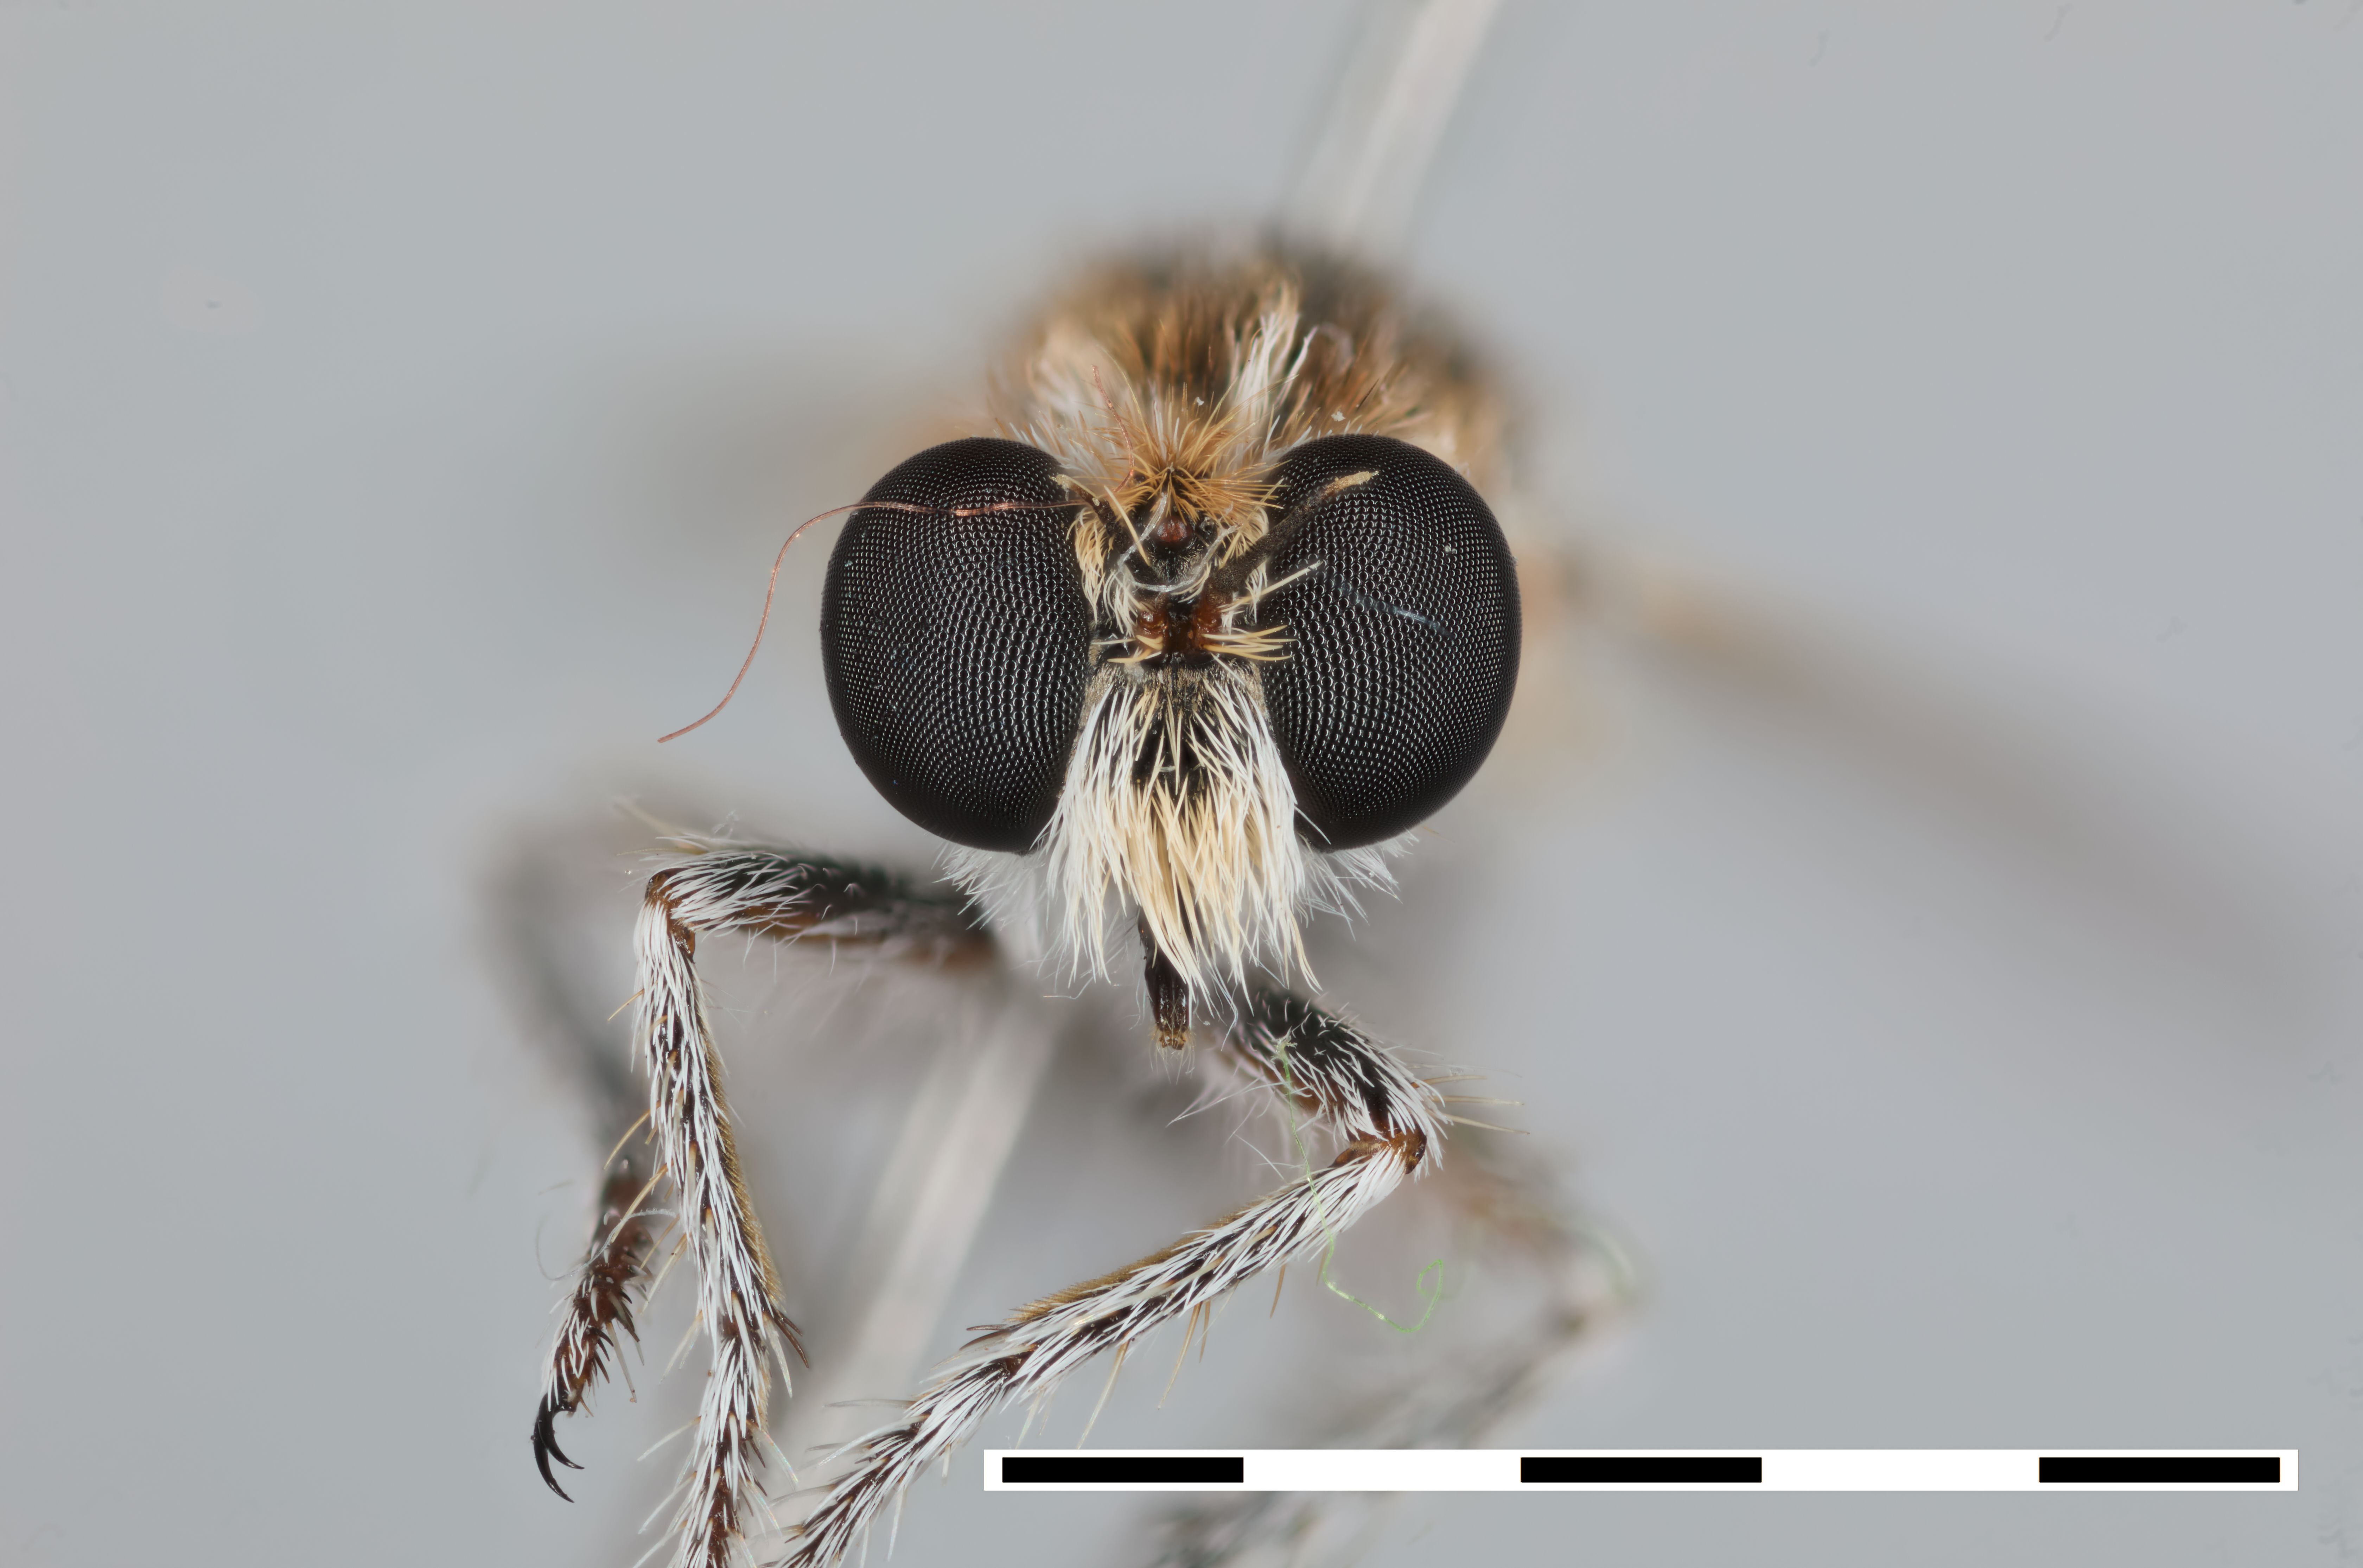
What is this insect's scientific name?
Acnephalomyia eremia
